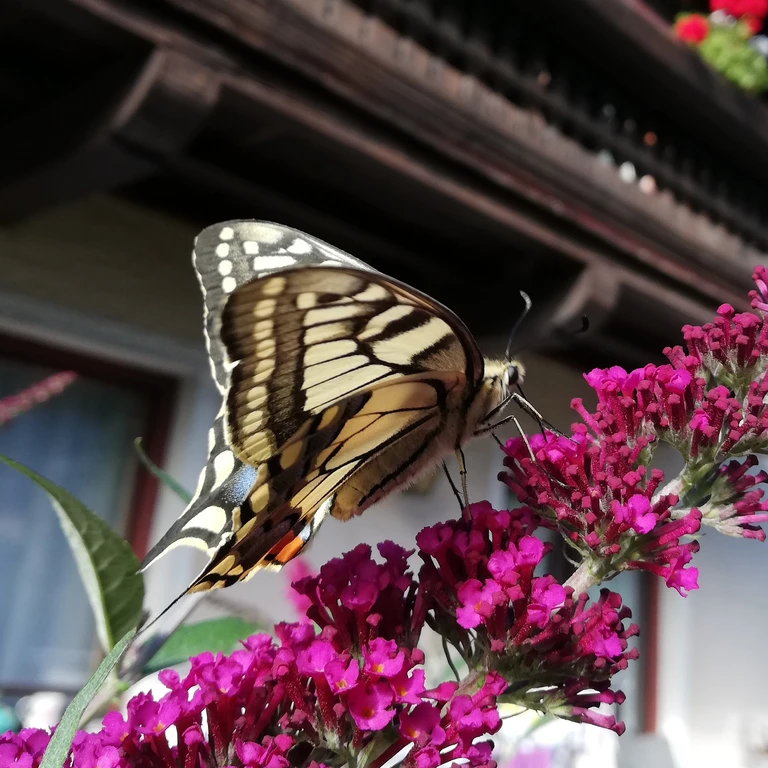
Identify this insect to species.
Papilio machaon
